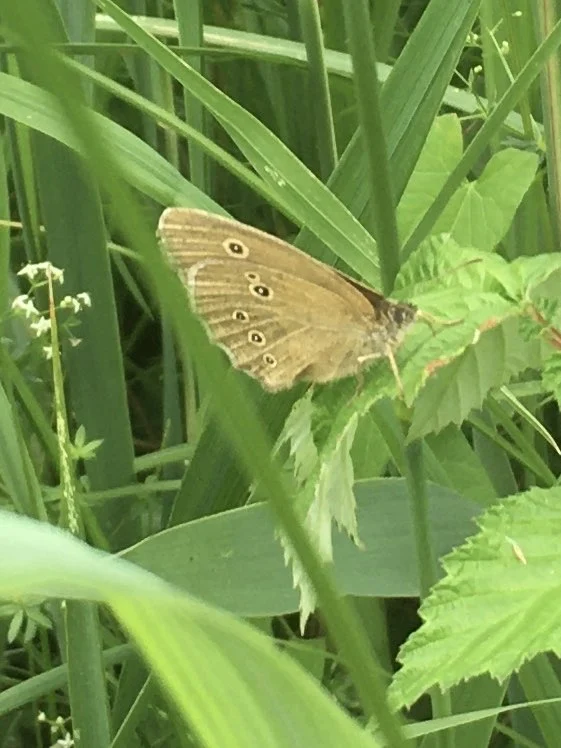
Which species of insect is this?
Aphantopus hyperantus
